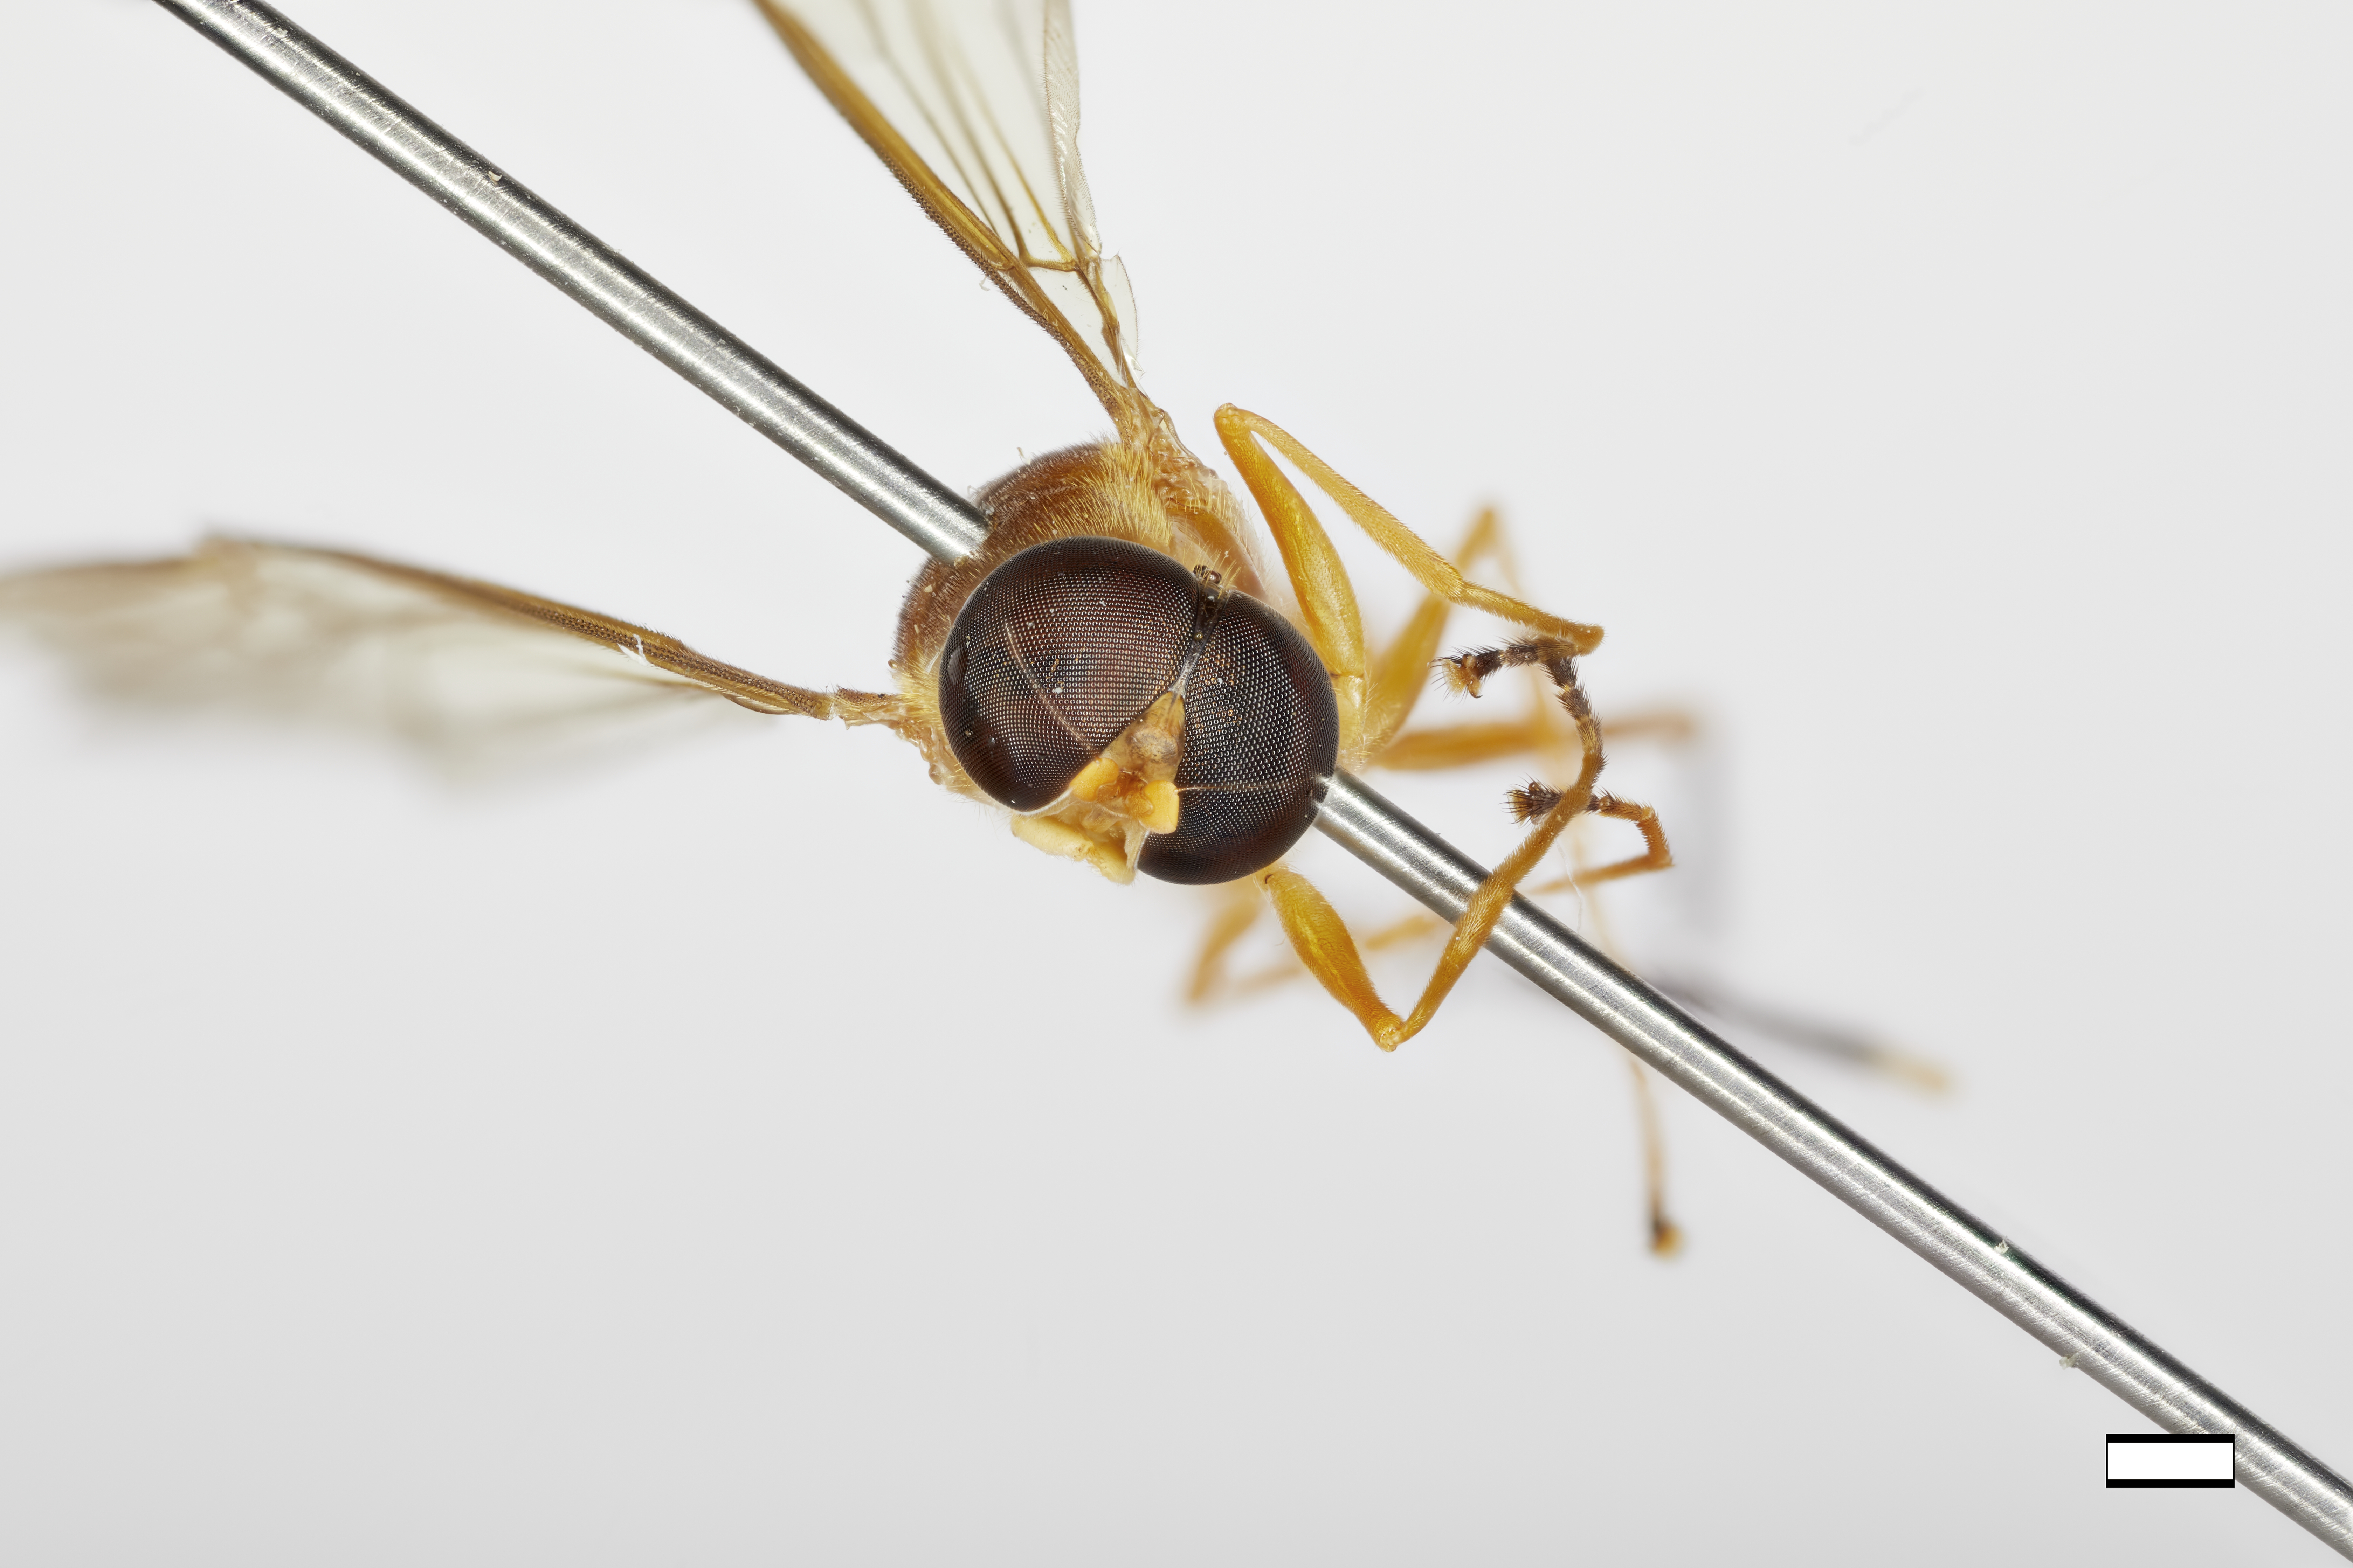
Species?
Ptecticus perochreus
